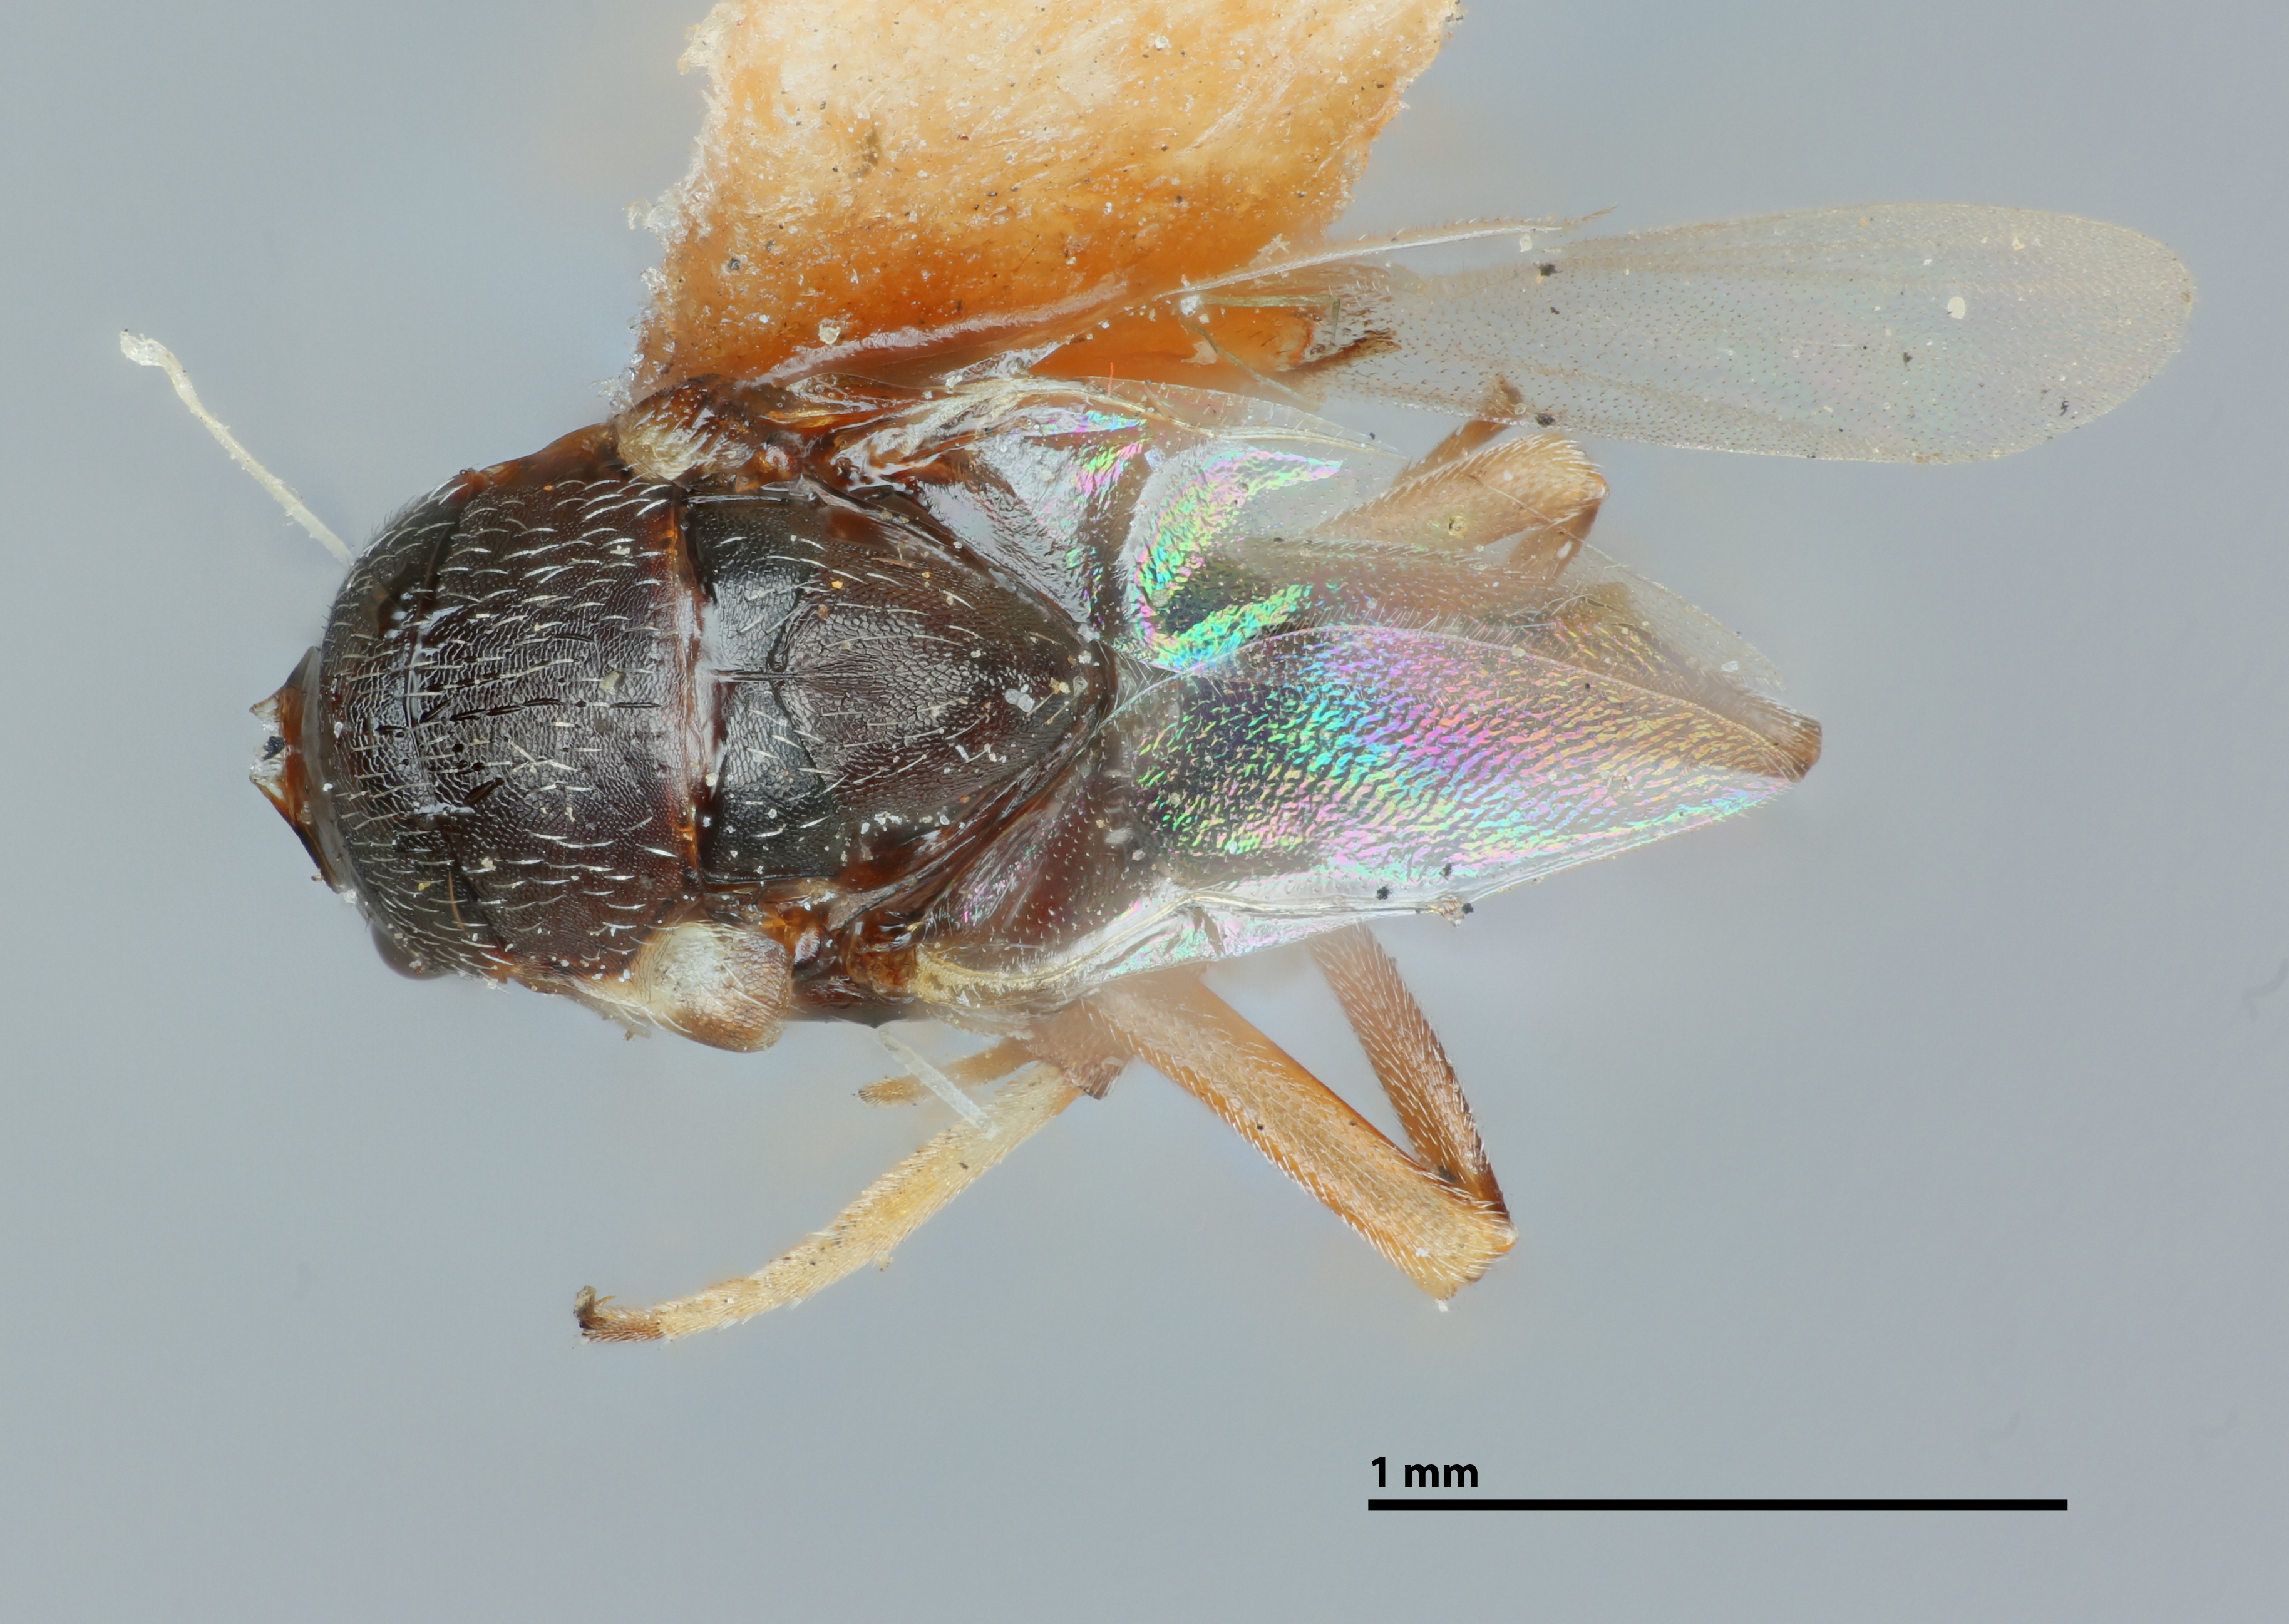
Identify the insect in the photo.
Isodromus niger
